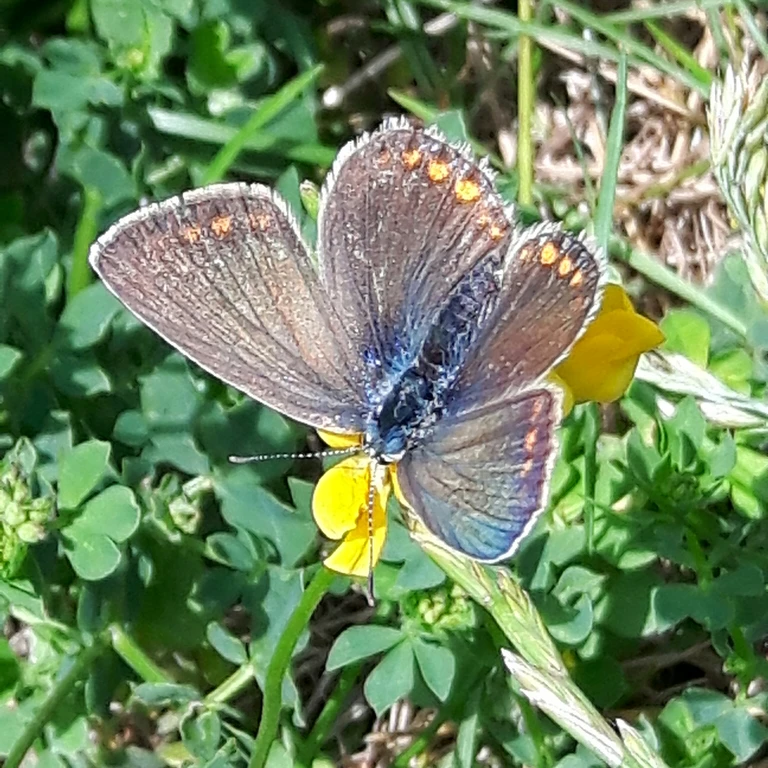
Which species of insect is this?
Polyommatus icarus
